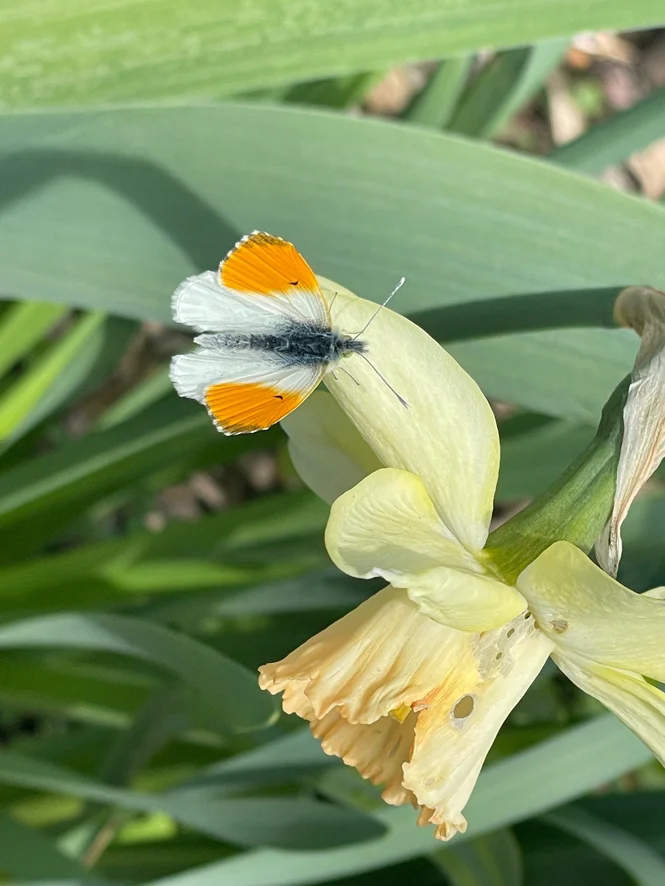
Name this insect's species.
Anthocharis cardamines
